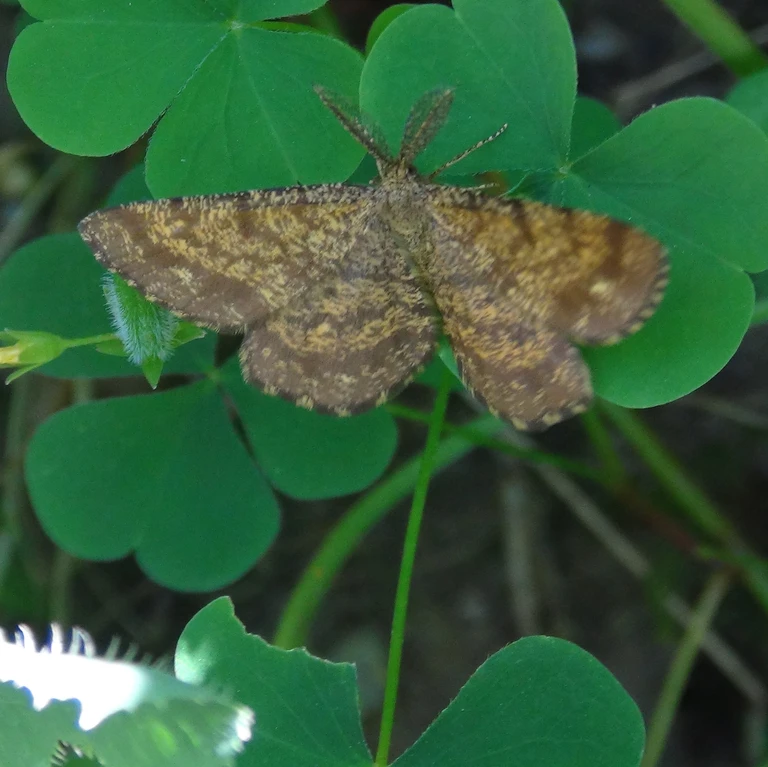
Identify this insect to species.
Ematurga atomaria
